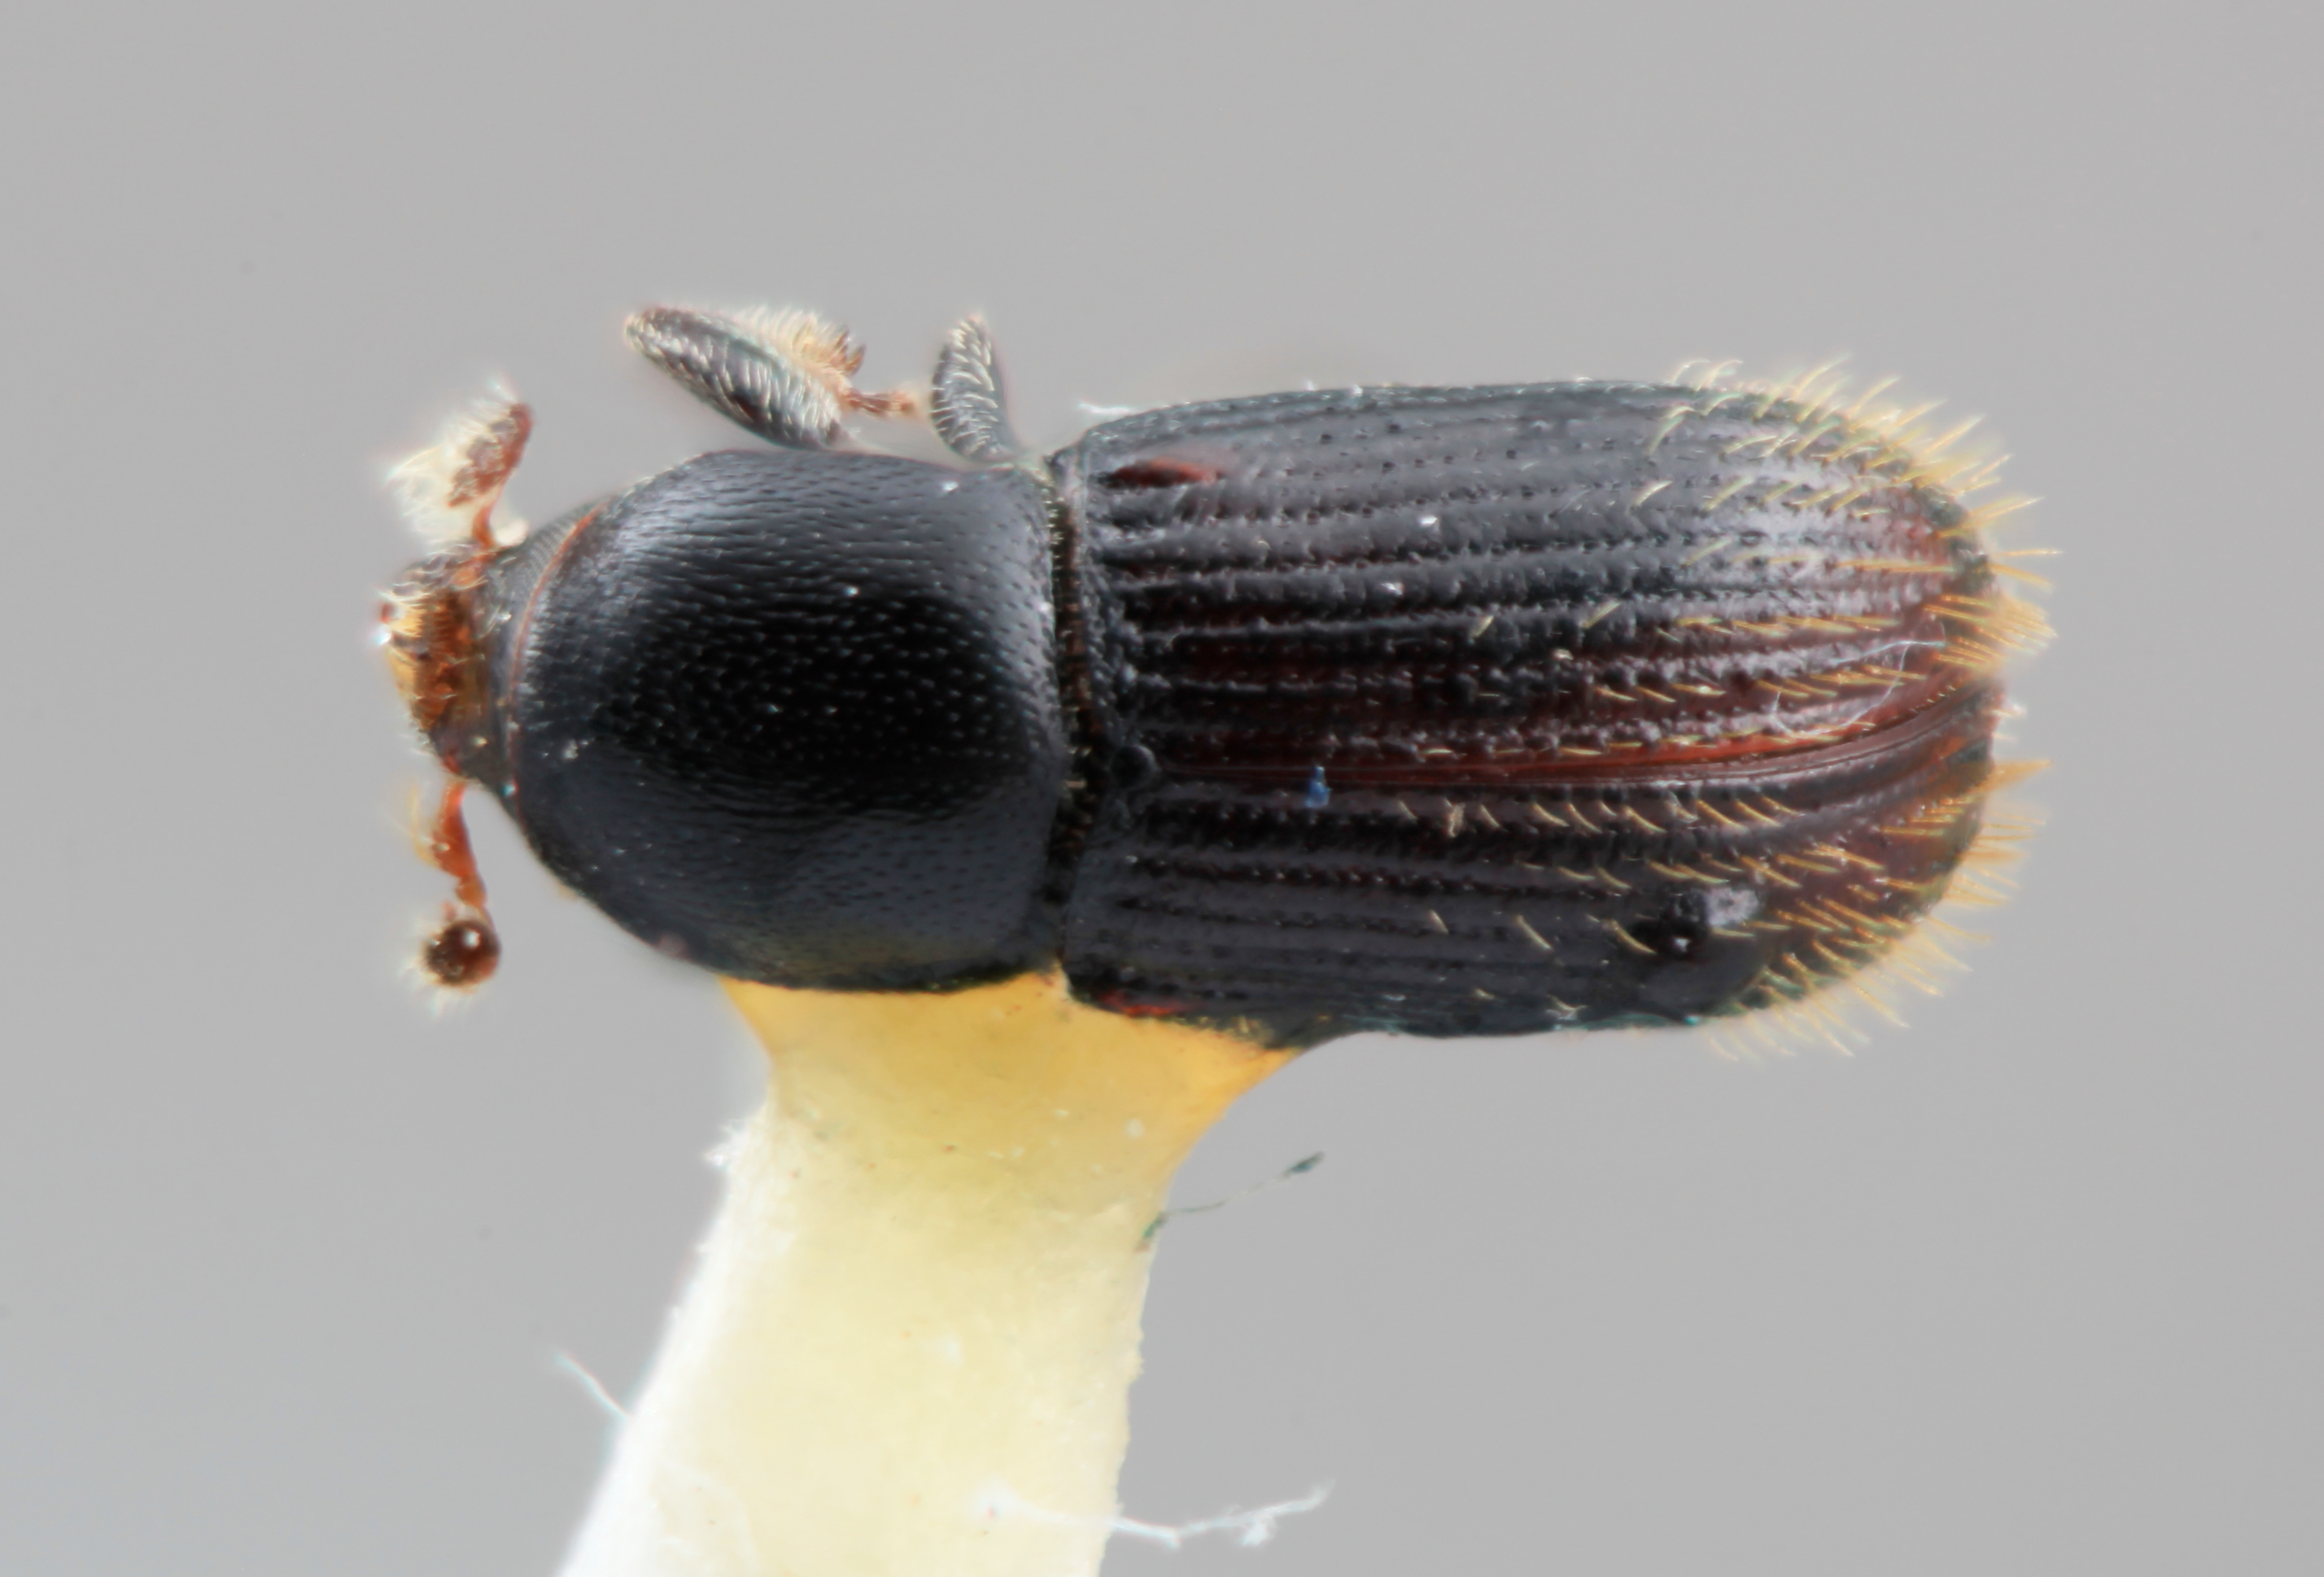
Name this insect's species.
Cnesinus myelitis
